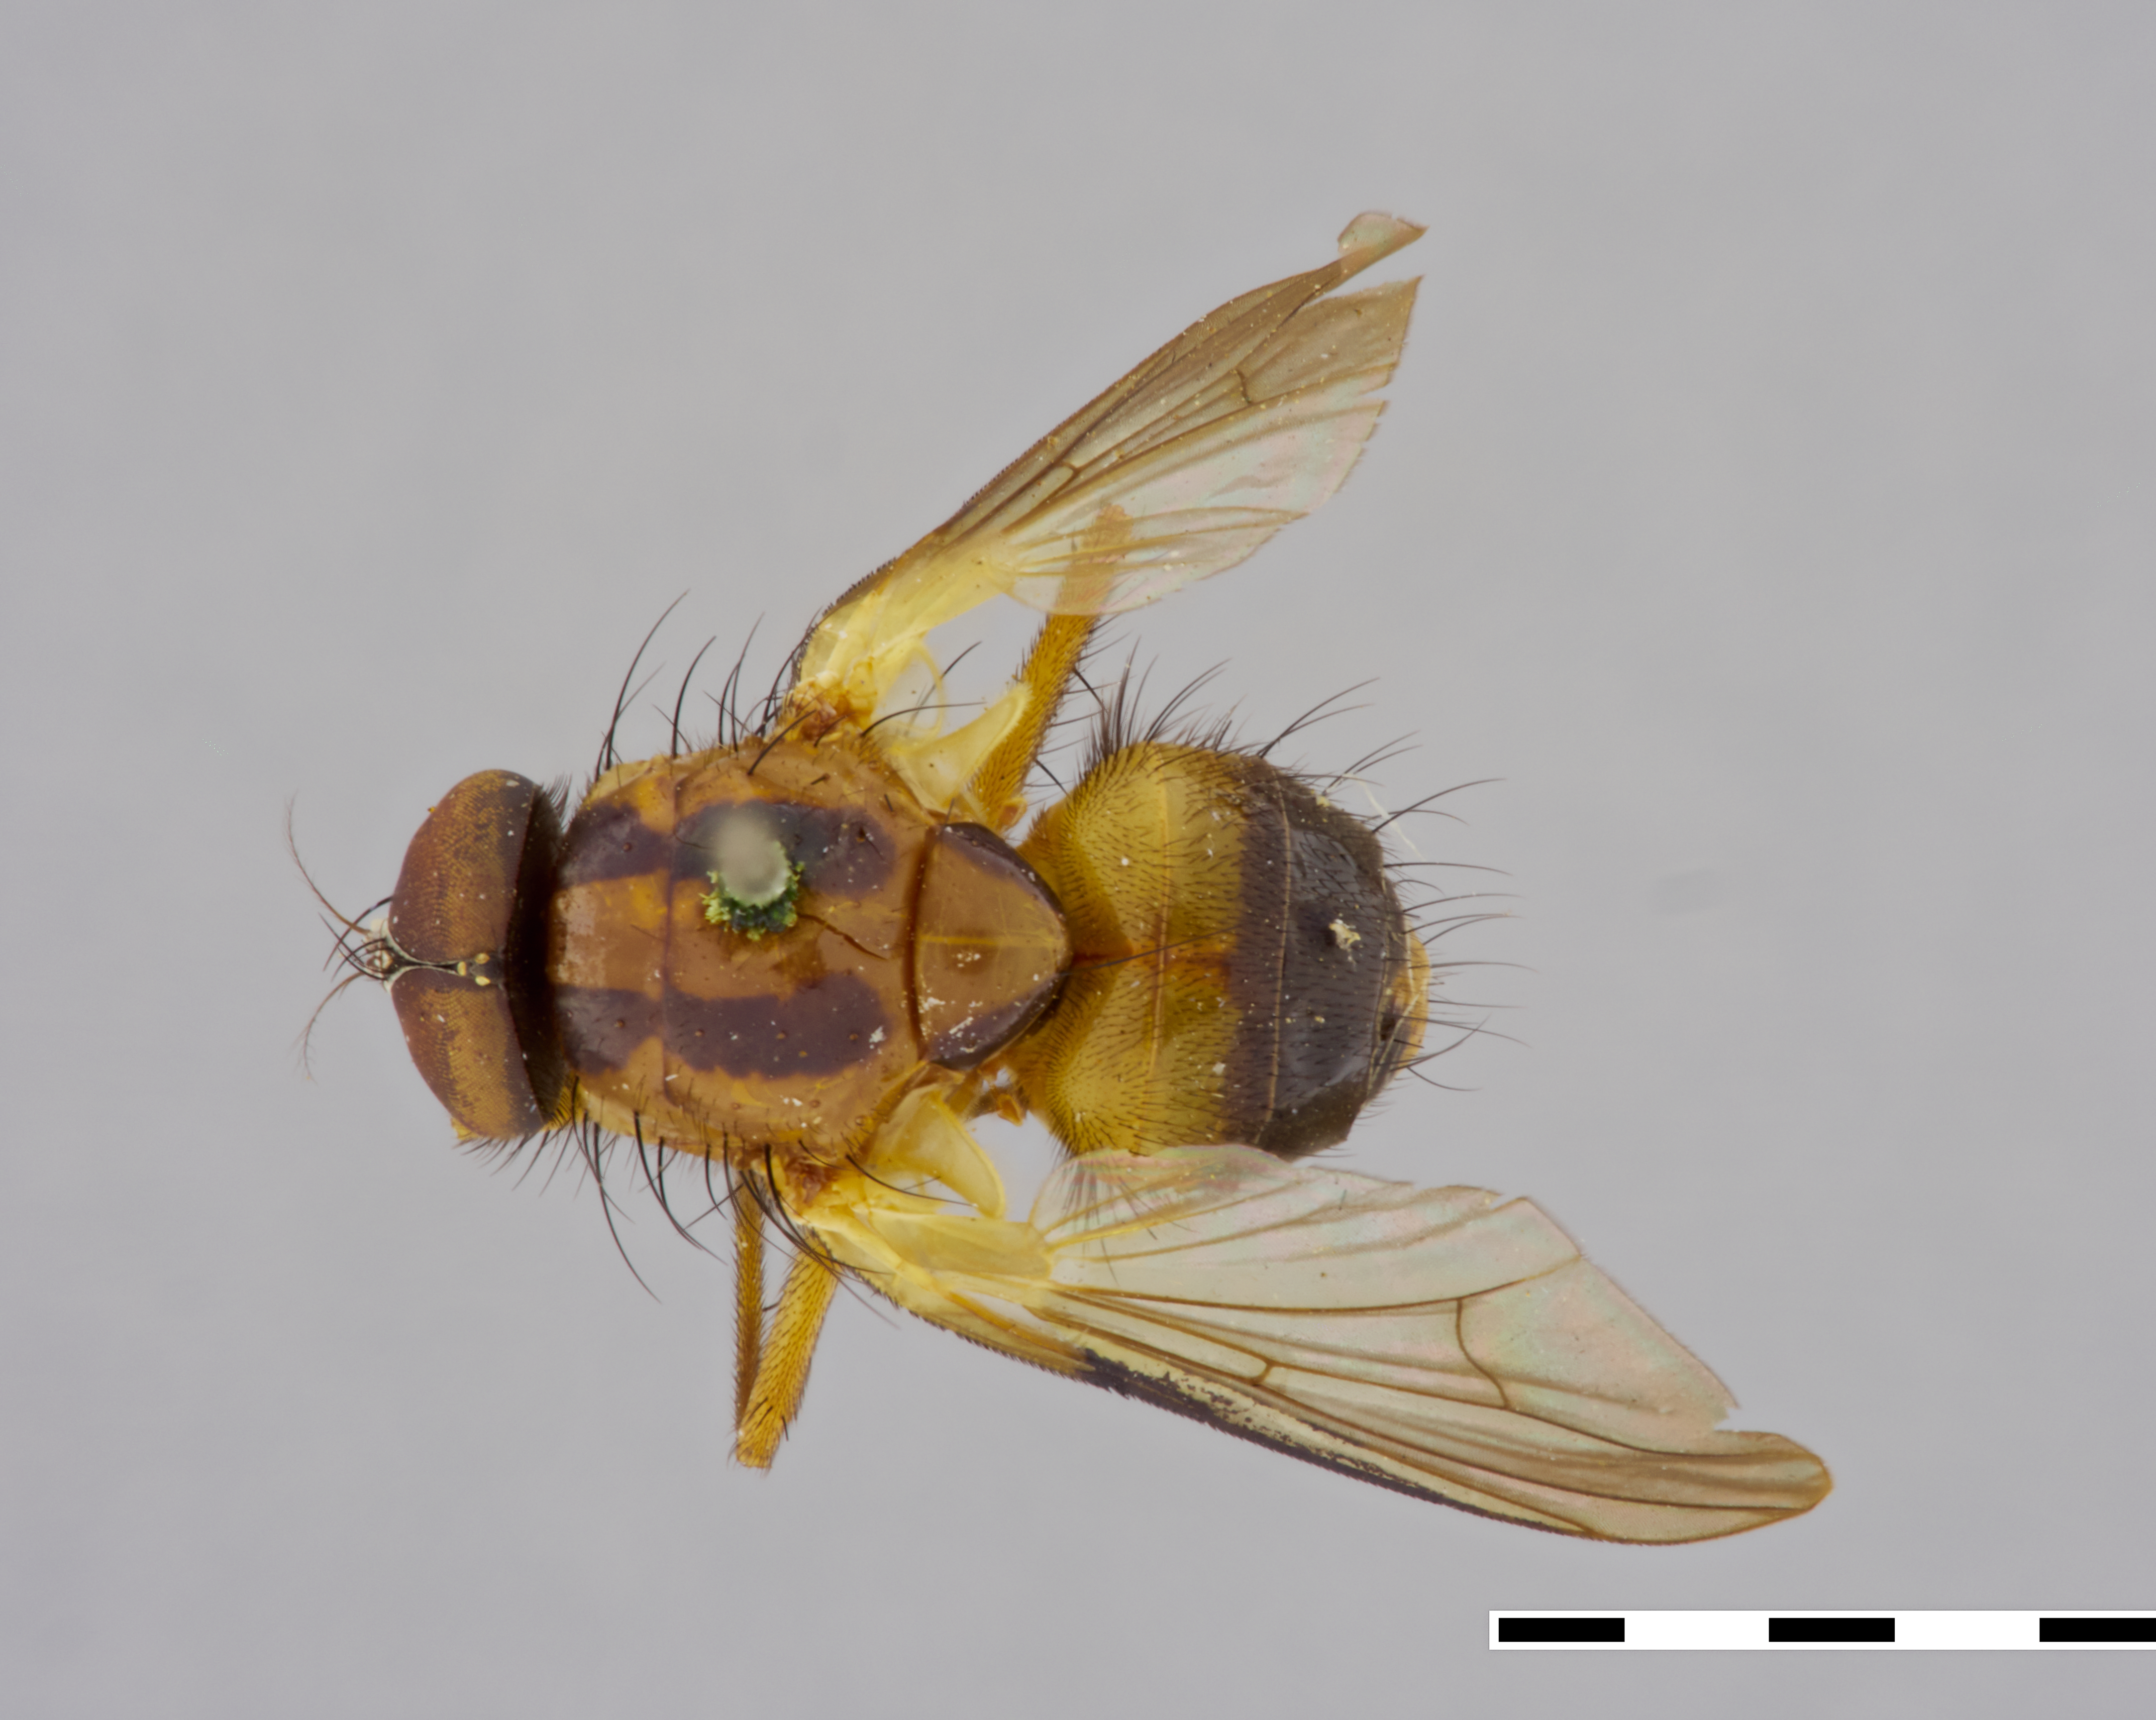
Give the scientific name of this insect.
Dichaetomyia dubia
